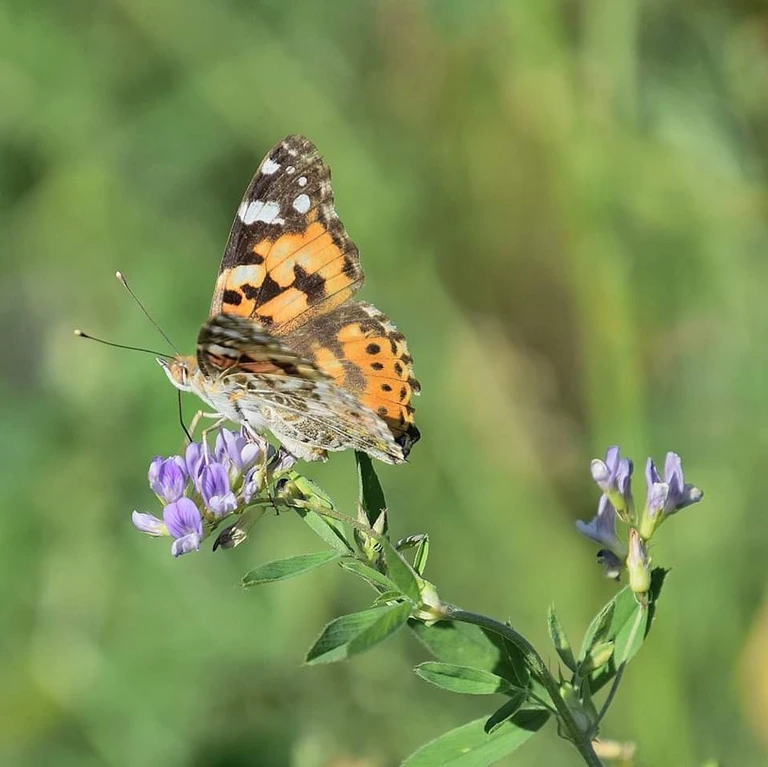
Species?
Vanessa cardui
